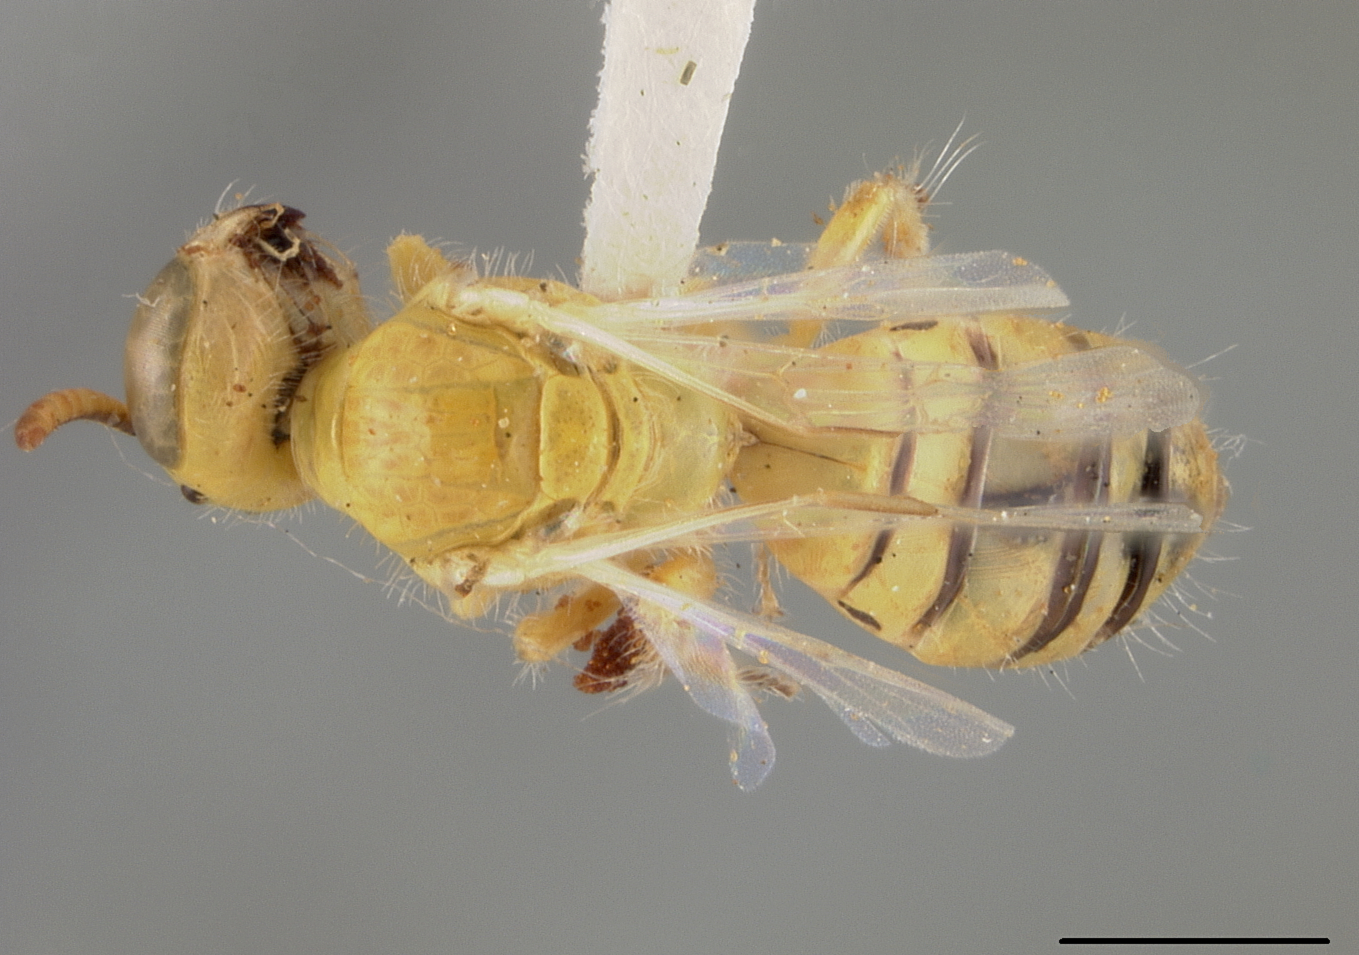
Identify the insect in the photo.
Perdita punctosignata
